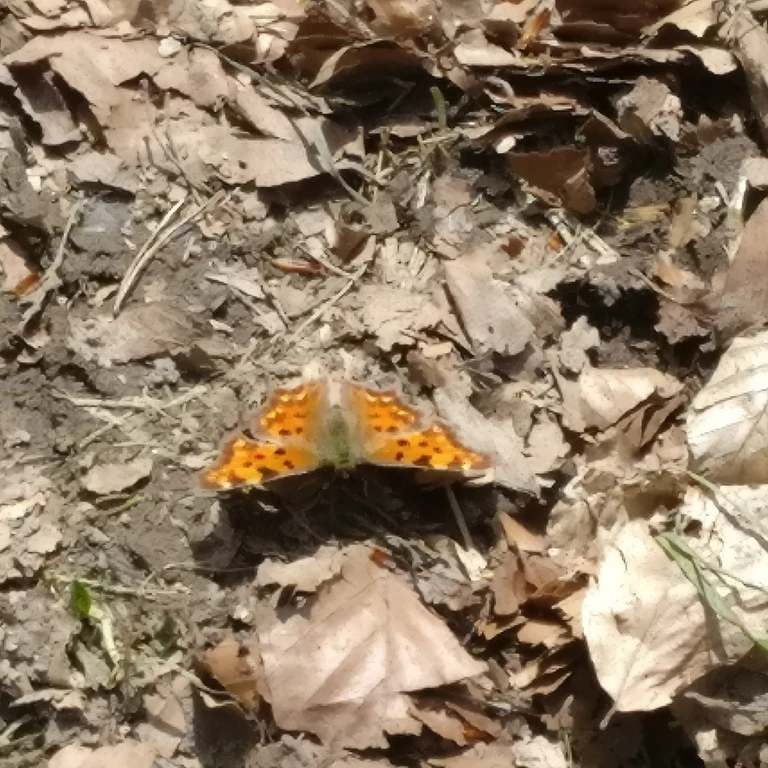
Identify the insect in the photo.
Polygonia c-album
